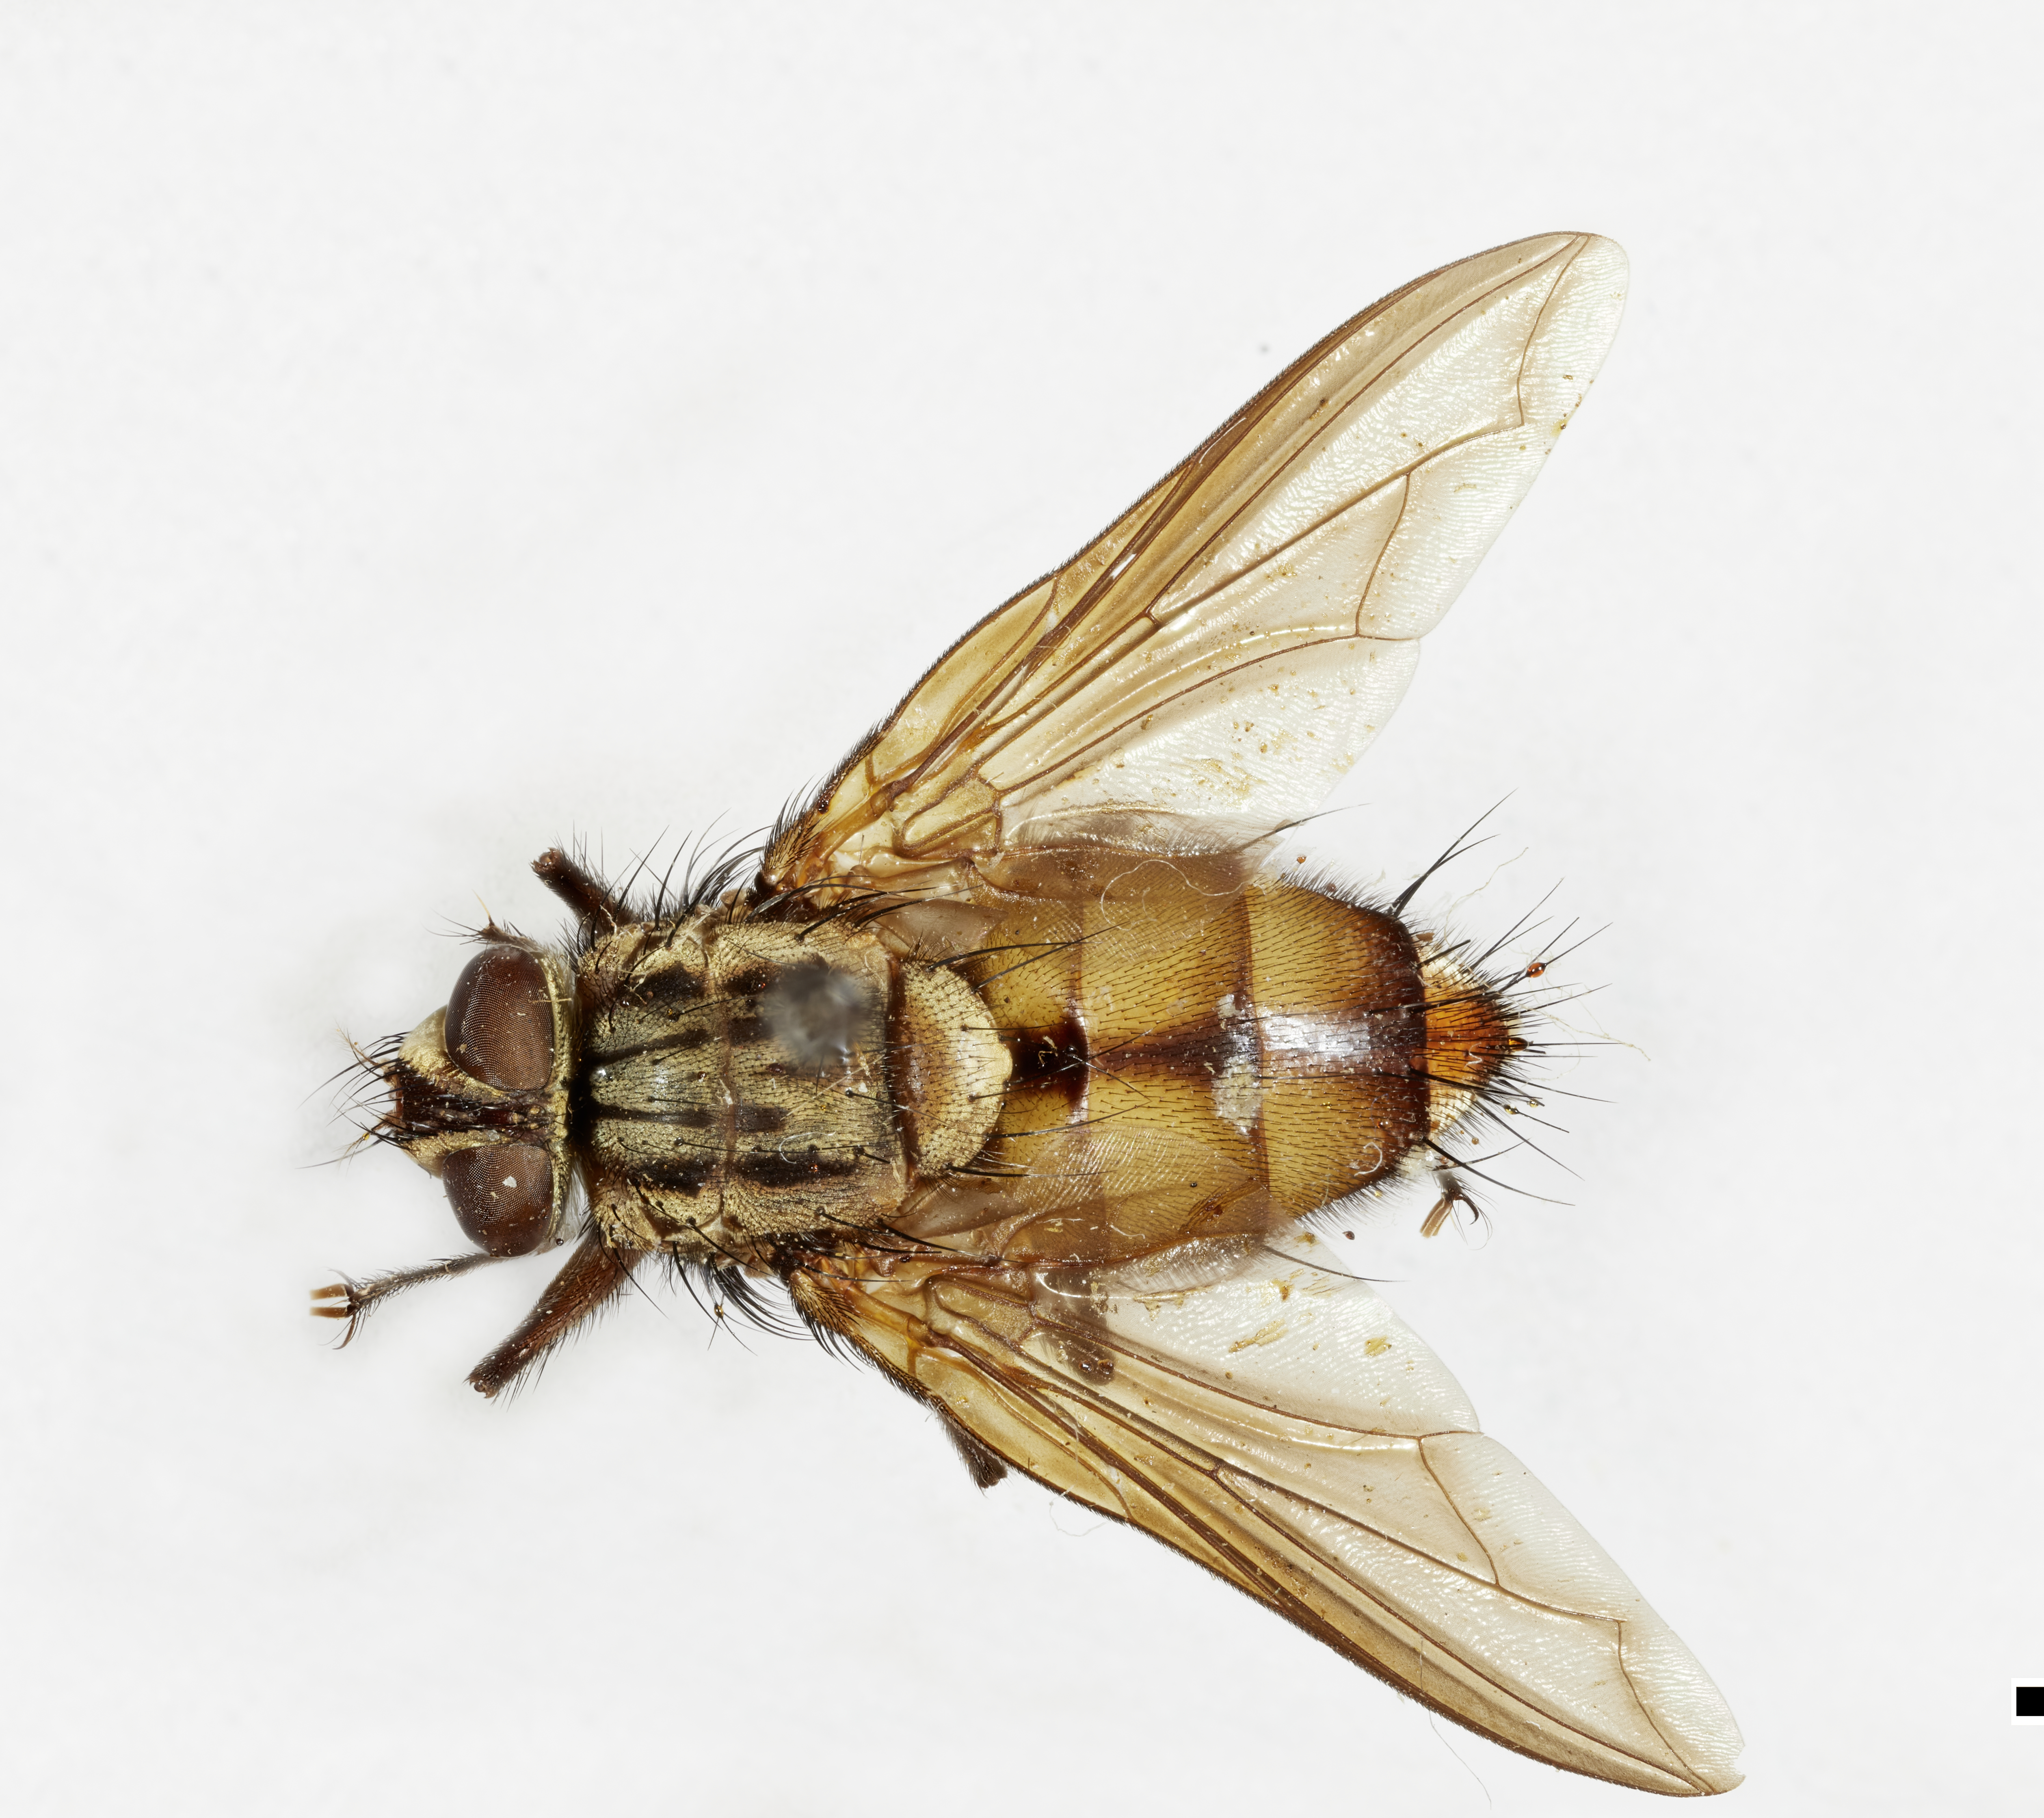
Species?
Platyrrhinodexia moyobambensis
